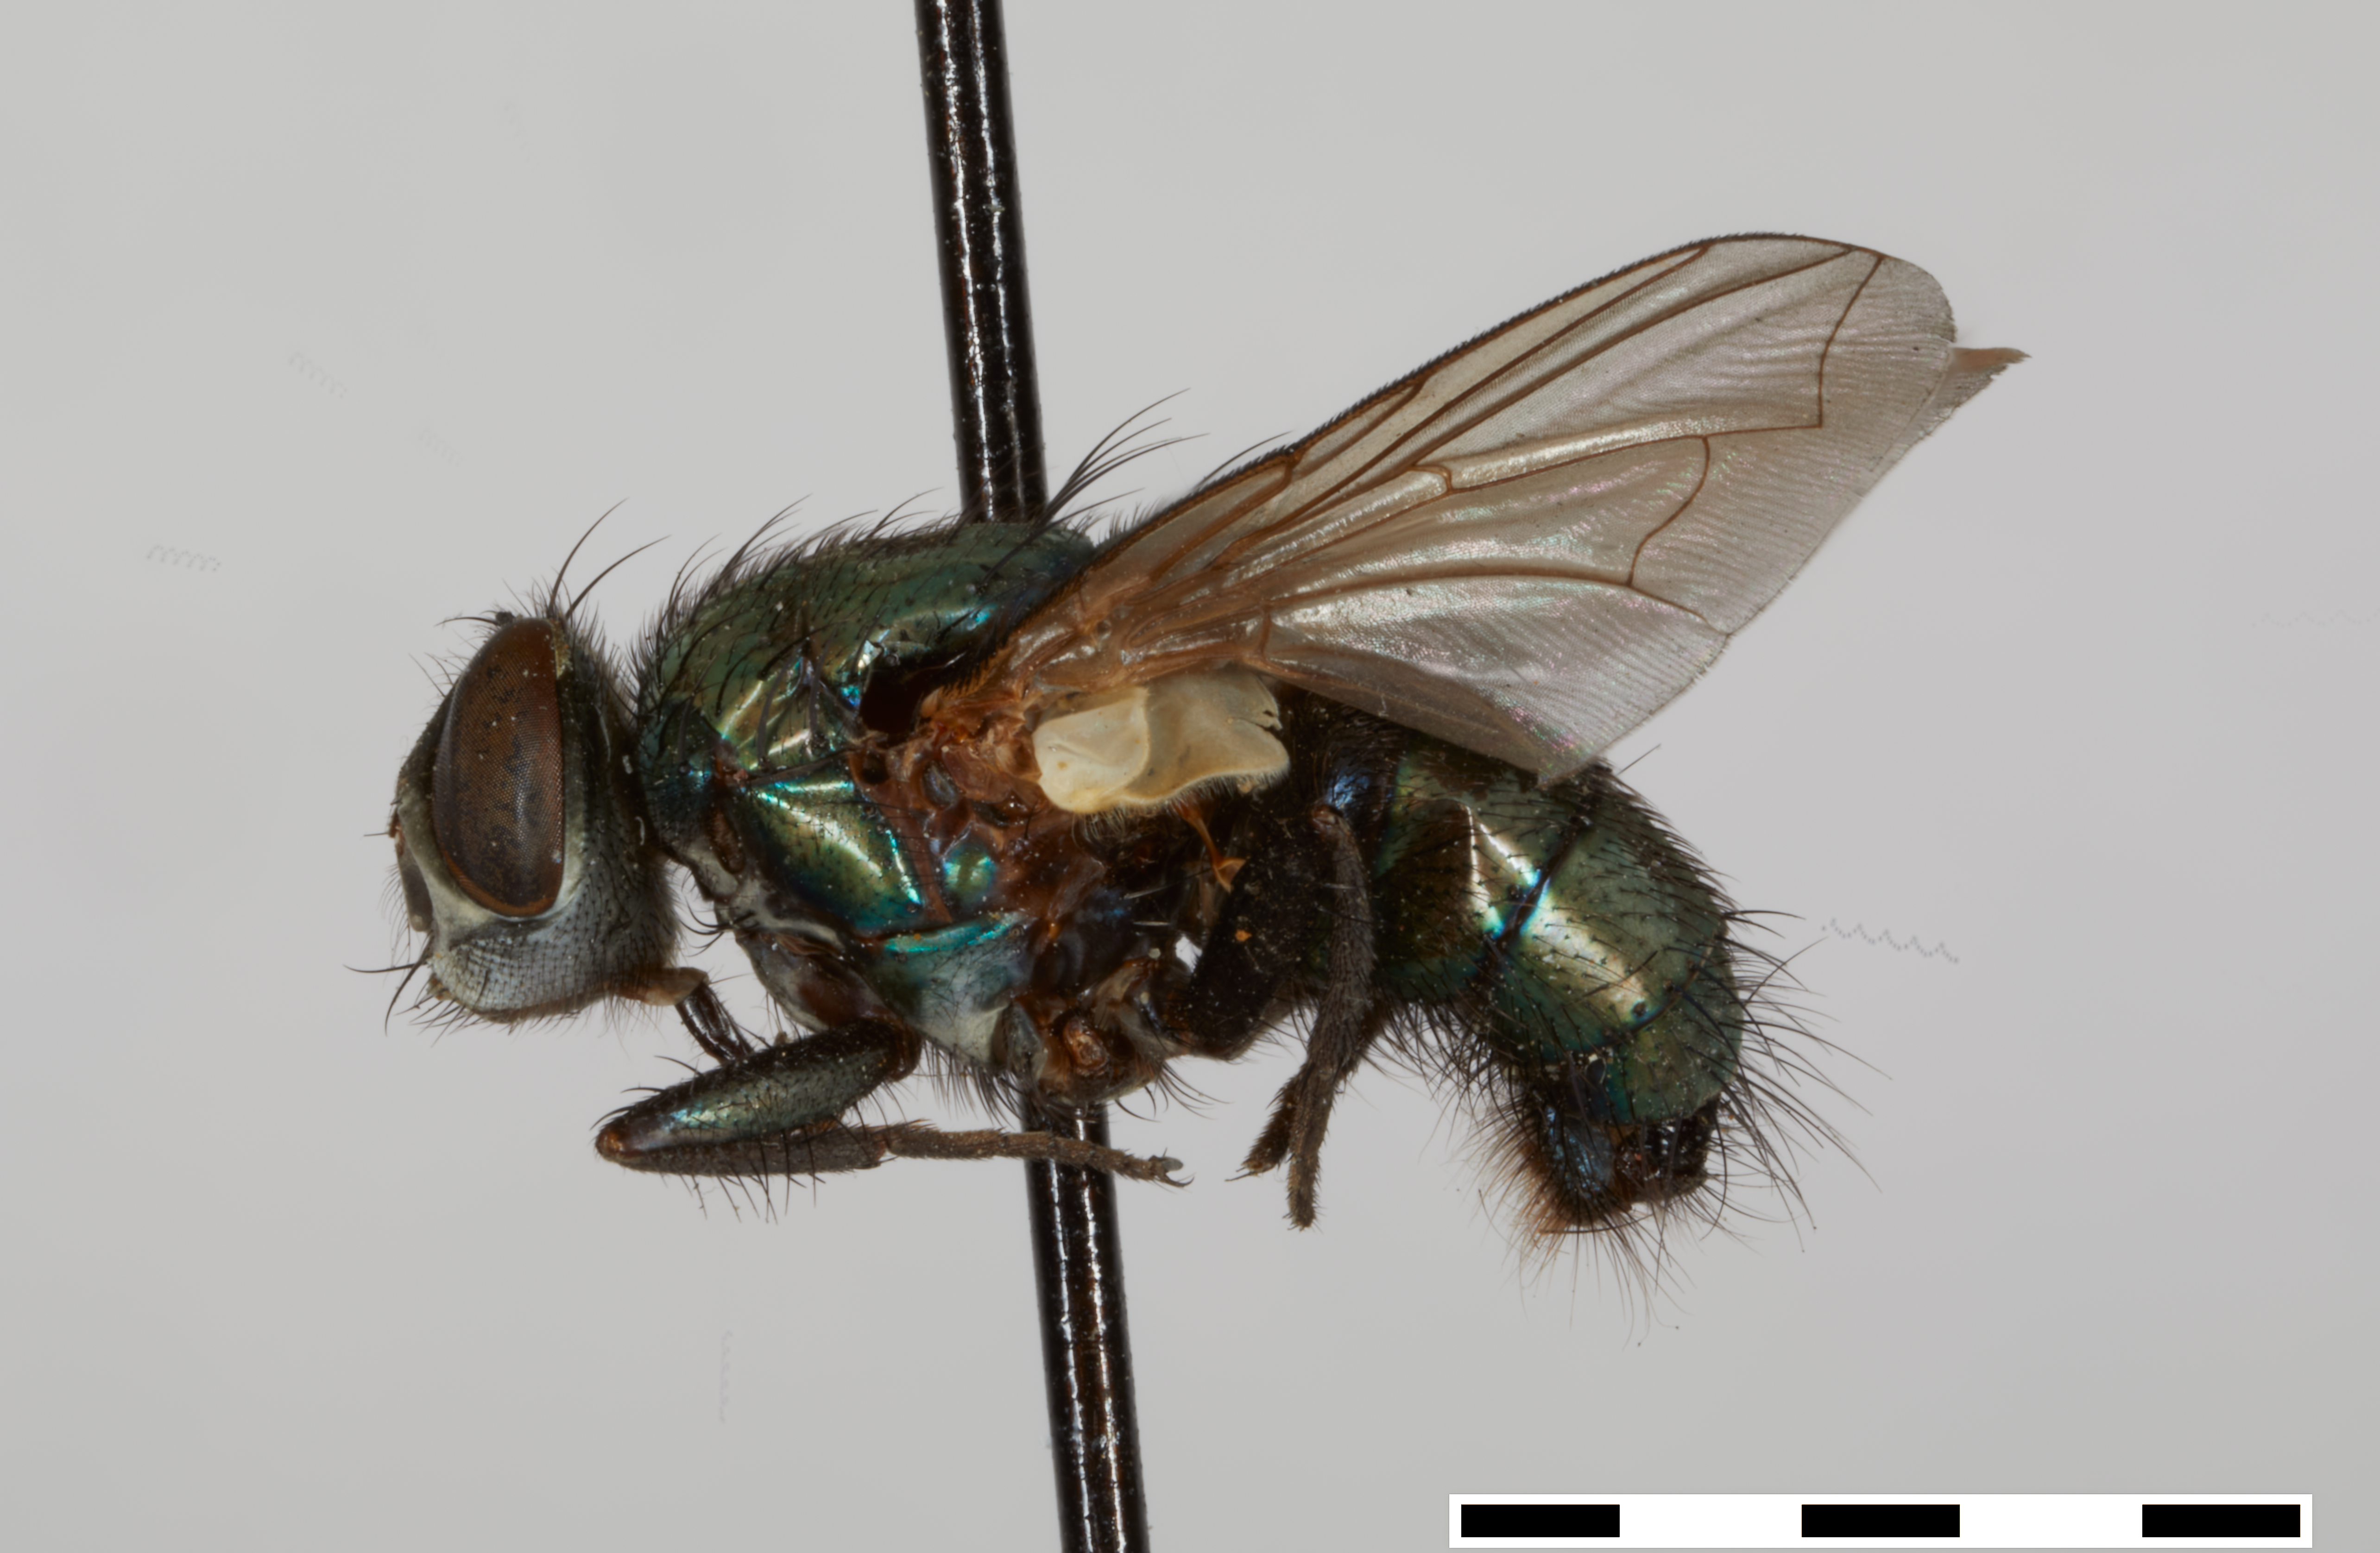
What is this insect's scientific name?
Lucilia pallescens (also Phaenicia pallescens)
